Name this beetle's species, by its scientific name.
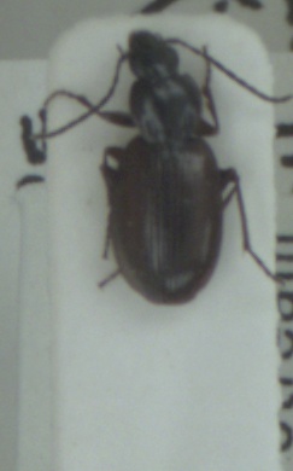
Agonum fuliginosum
